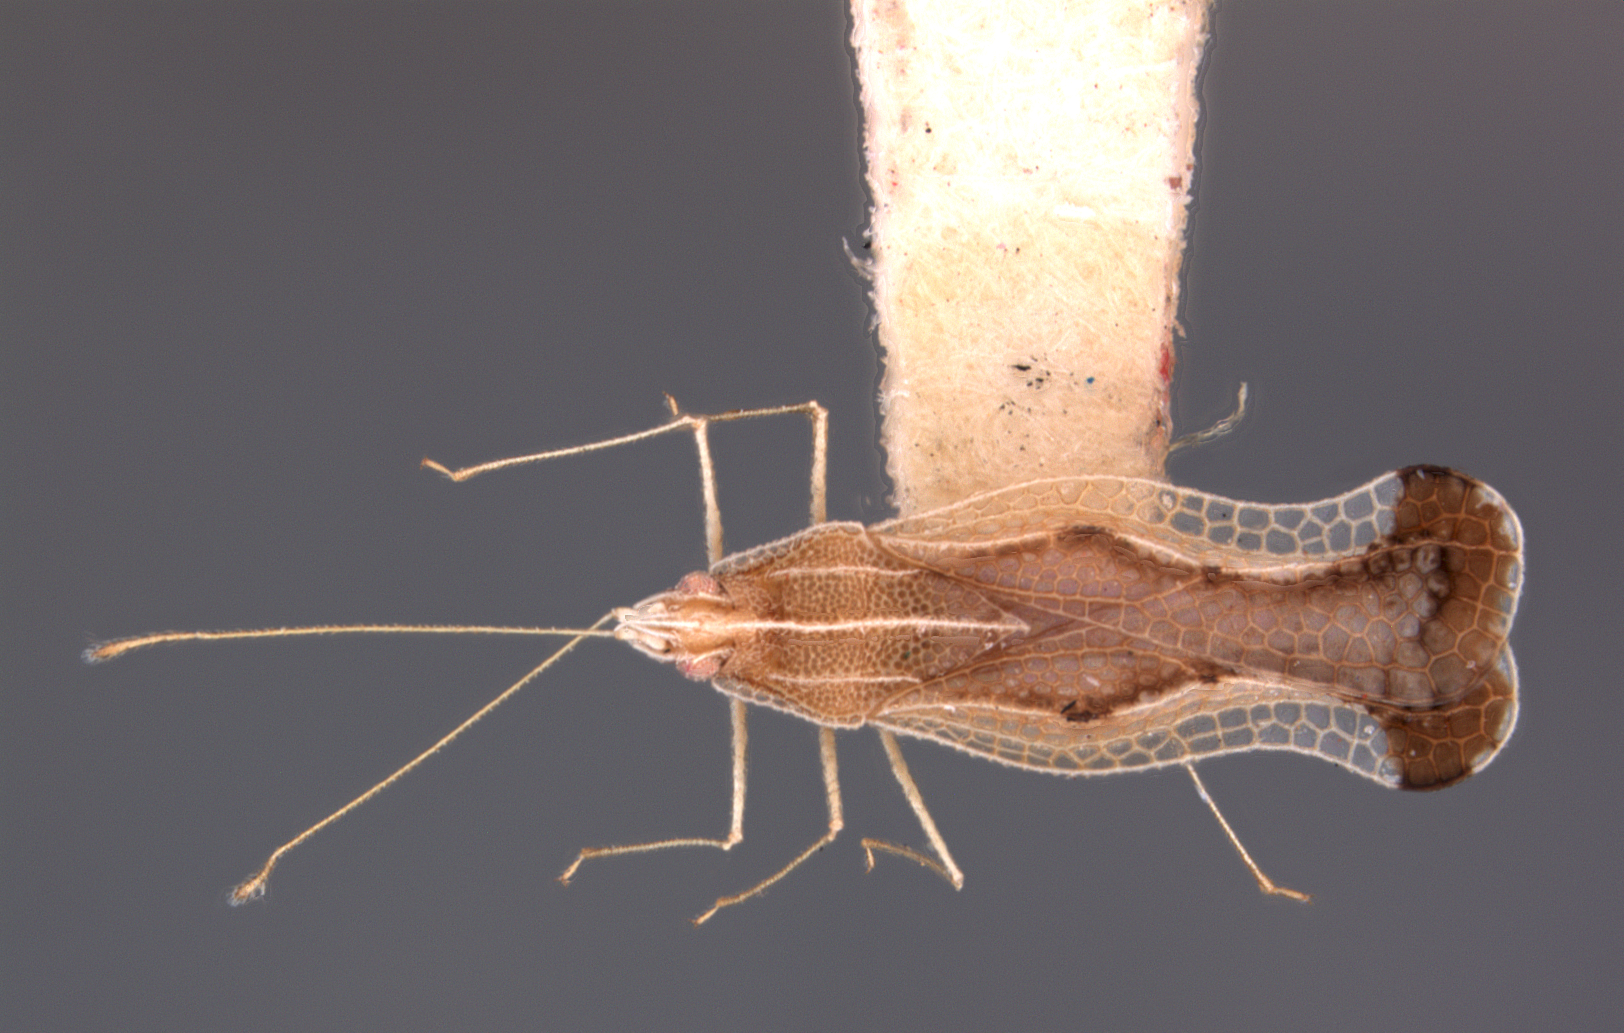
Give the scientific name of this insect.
Haedus oios
